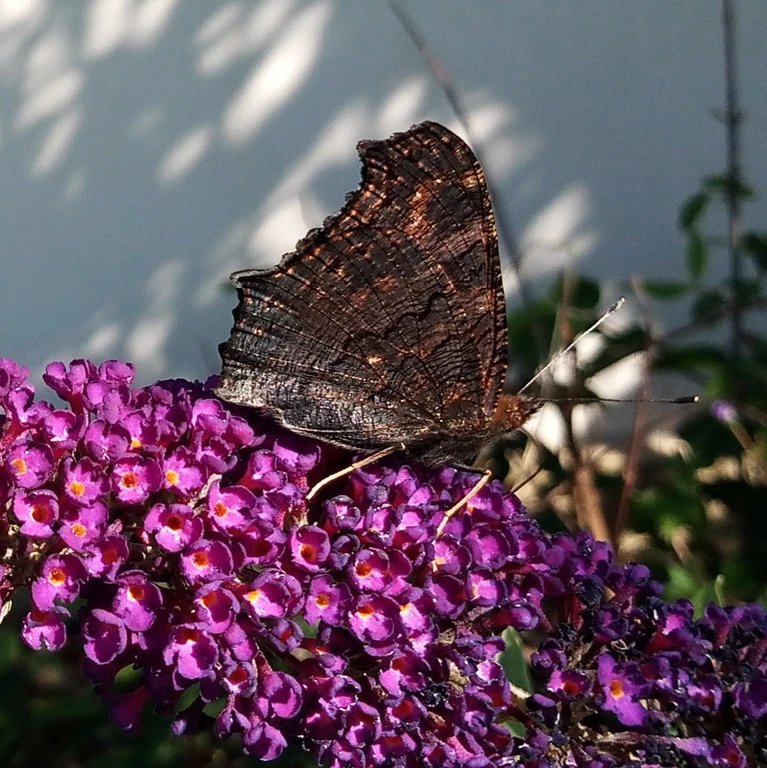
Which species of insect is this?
Aglais io
